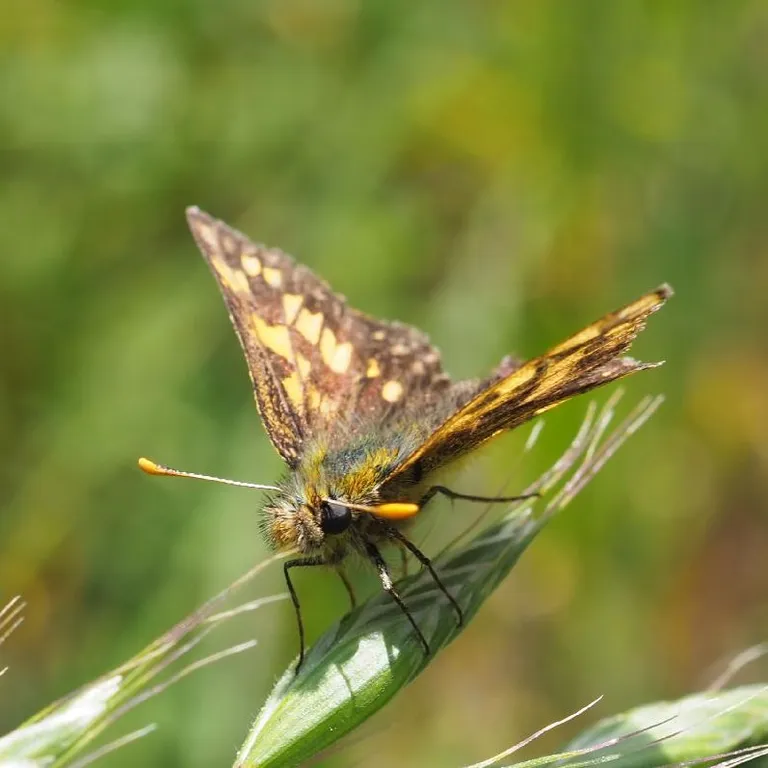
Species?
Carterocephalus palaemon
